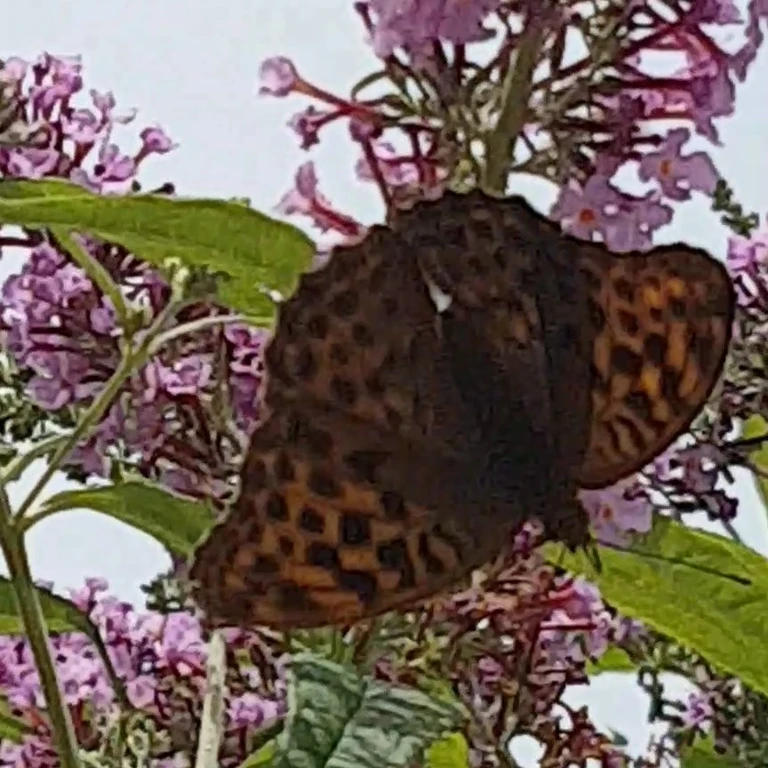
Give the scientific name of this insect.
Argynnis paphia
